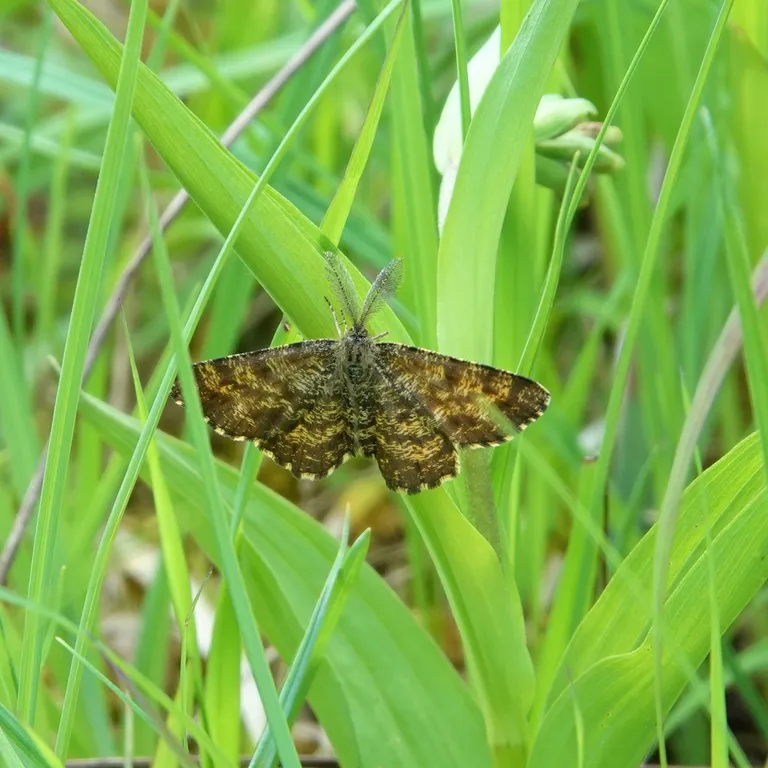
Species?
Ematurga atomaria
